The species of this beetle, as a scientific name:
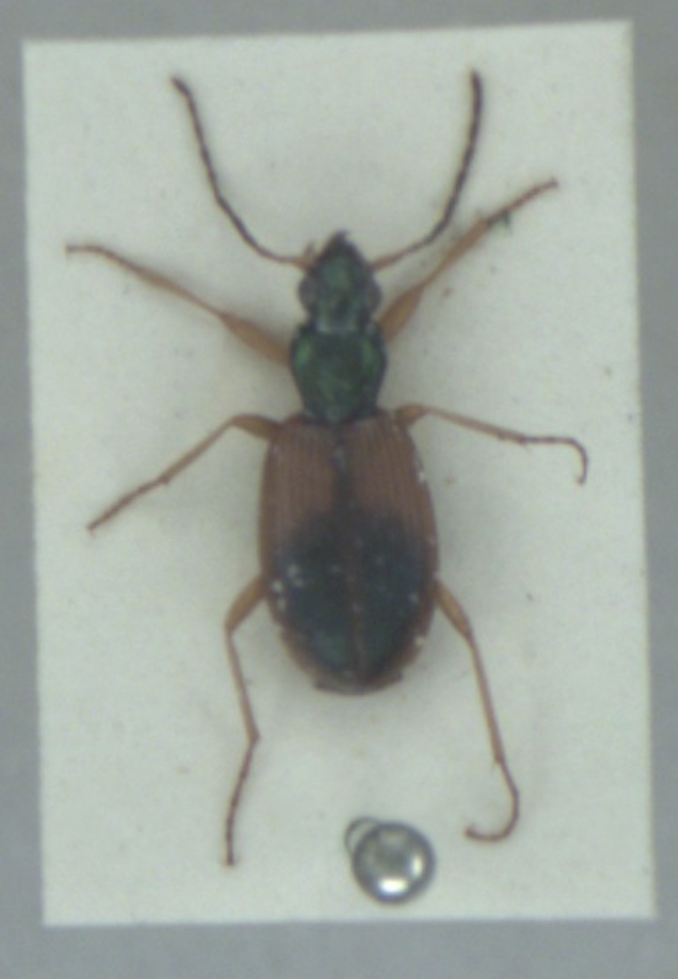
Anchomenus dorsalis
